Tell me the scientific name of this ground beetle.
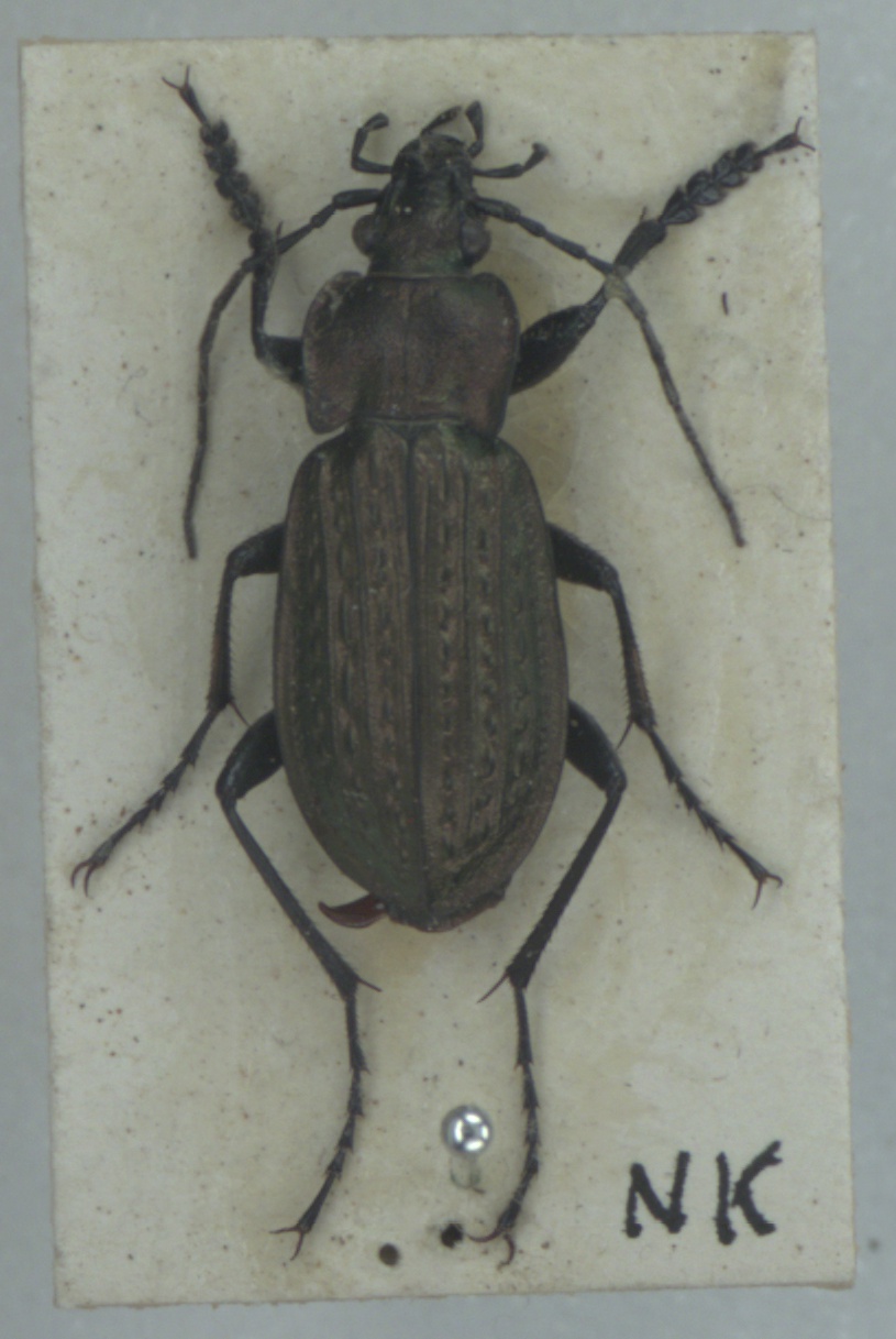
Carabus granulatus
